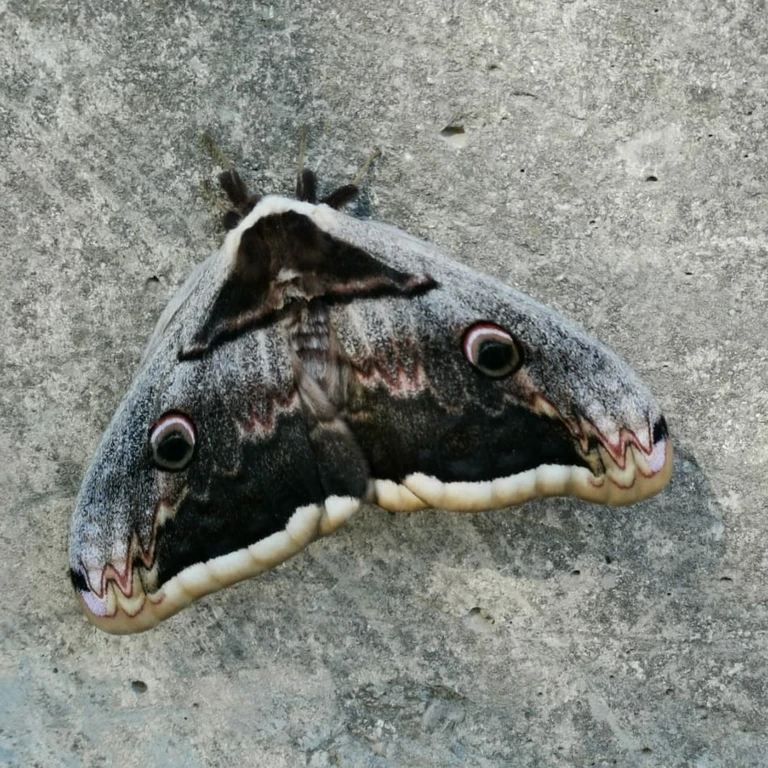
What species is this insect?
Saturnia pyri
